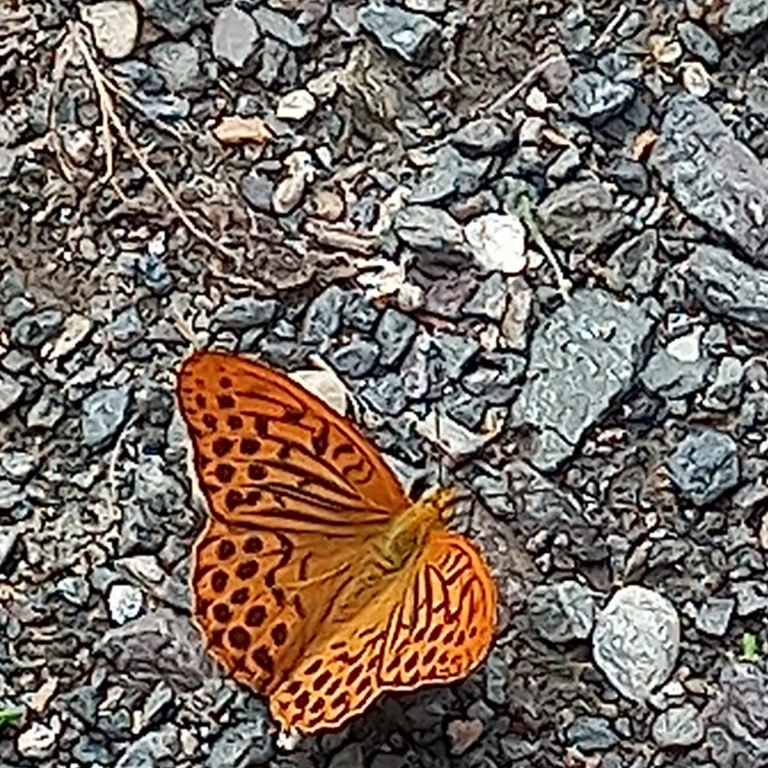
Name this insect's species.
Argynnis paphia
